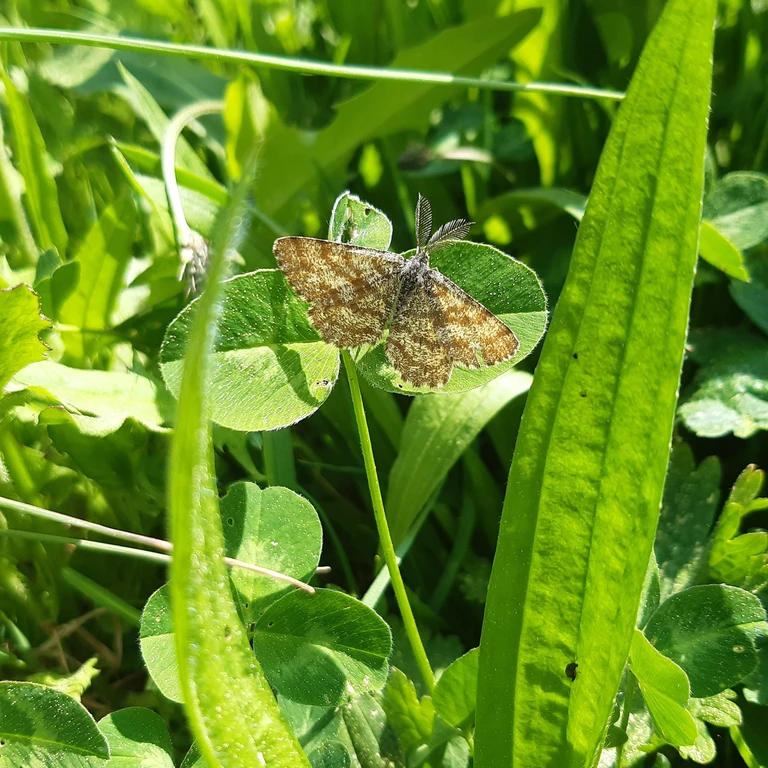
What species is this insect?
Ematurga atomaria
